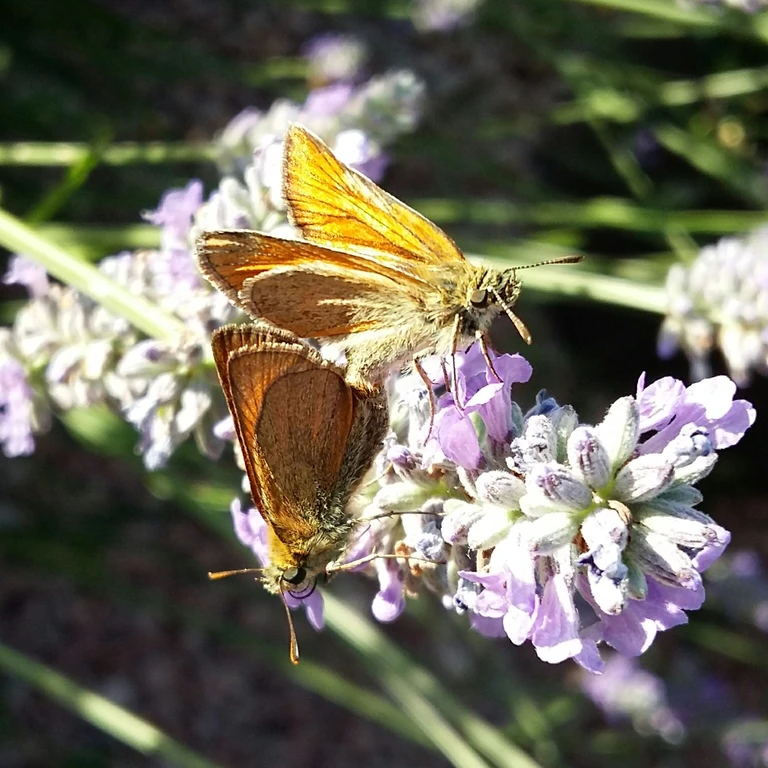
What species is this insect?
Thymelicus sylvestris
